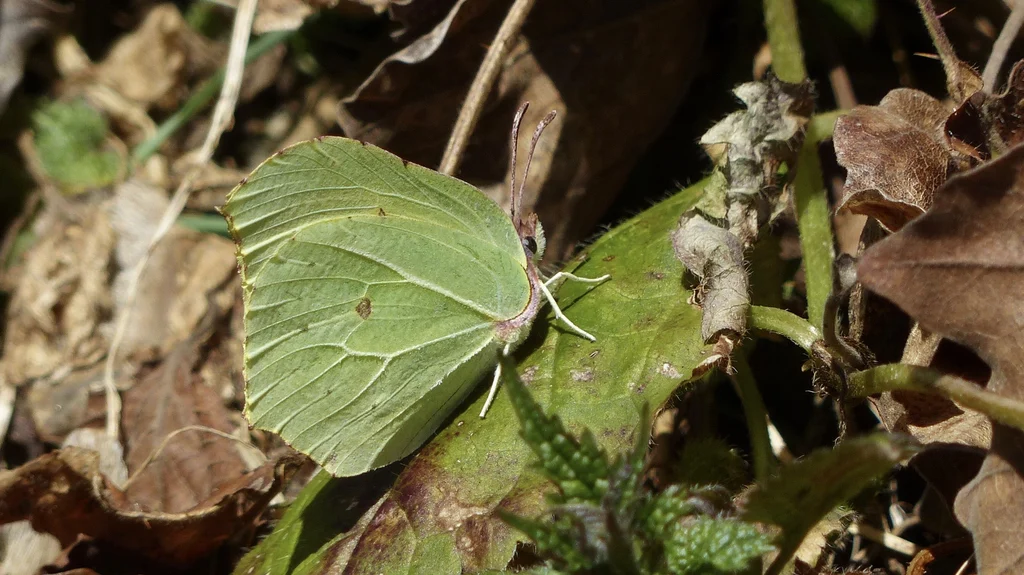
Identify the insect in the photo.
Gonepteryx rhamni
